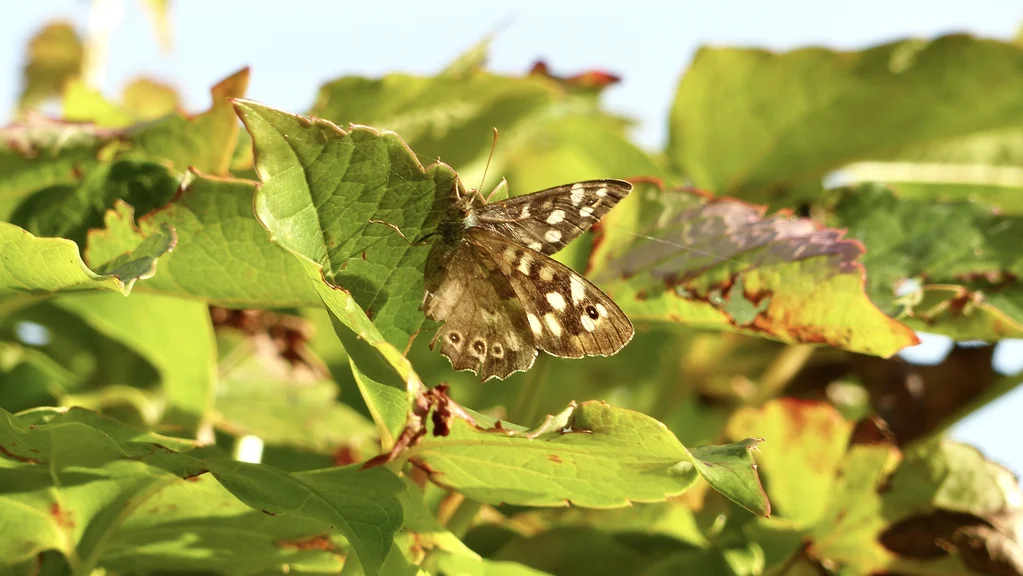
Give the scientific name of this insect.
Pararge aegeria
